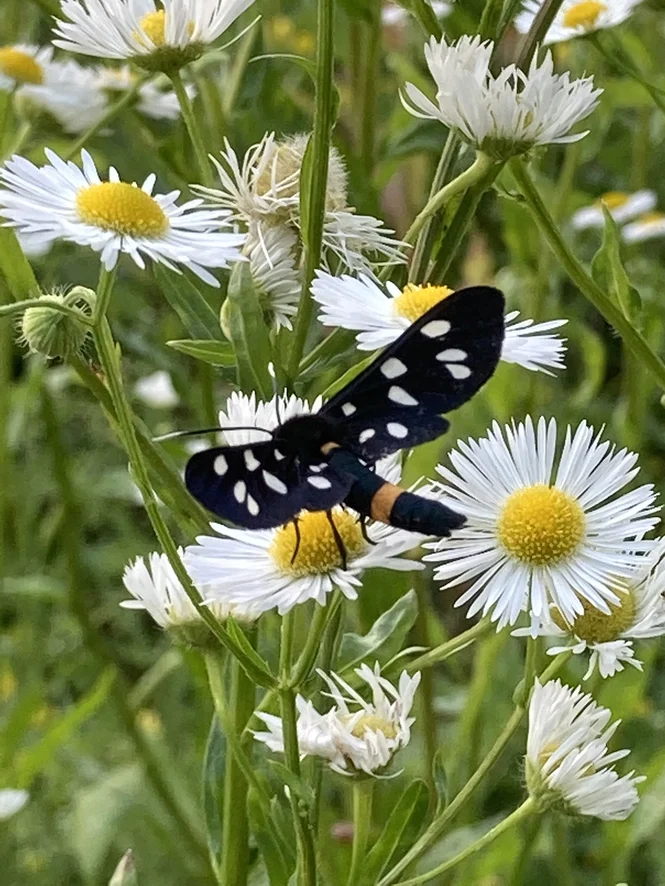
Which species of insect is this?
Amata phegea
